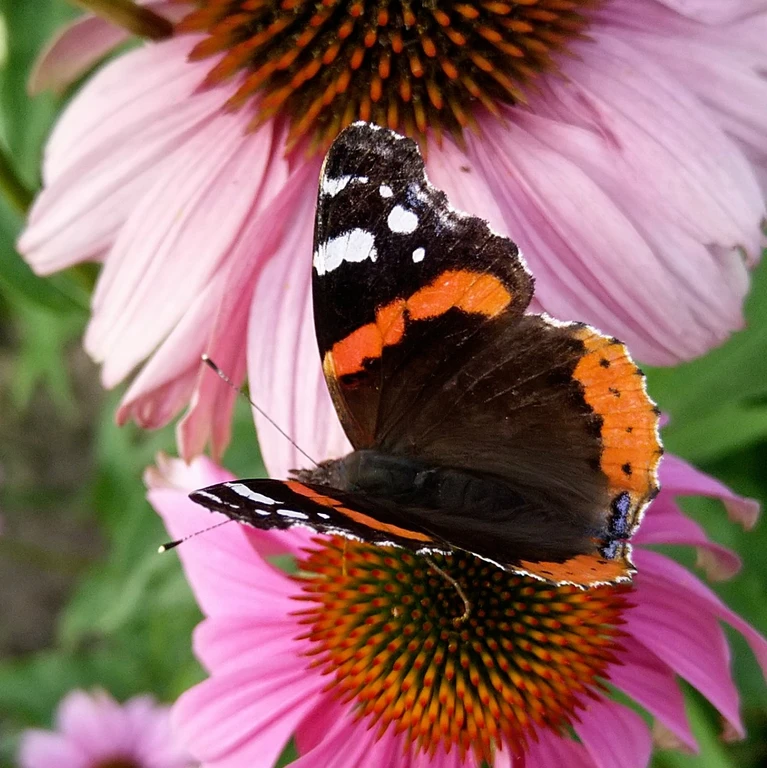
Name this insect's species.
Vanessa atalanta
